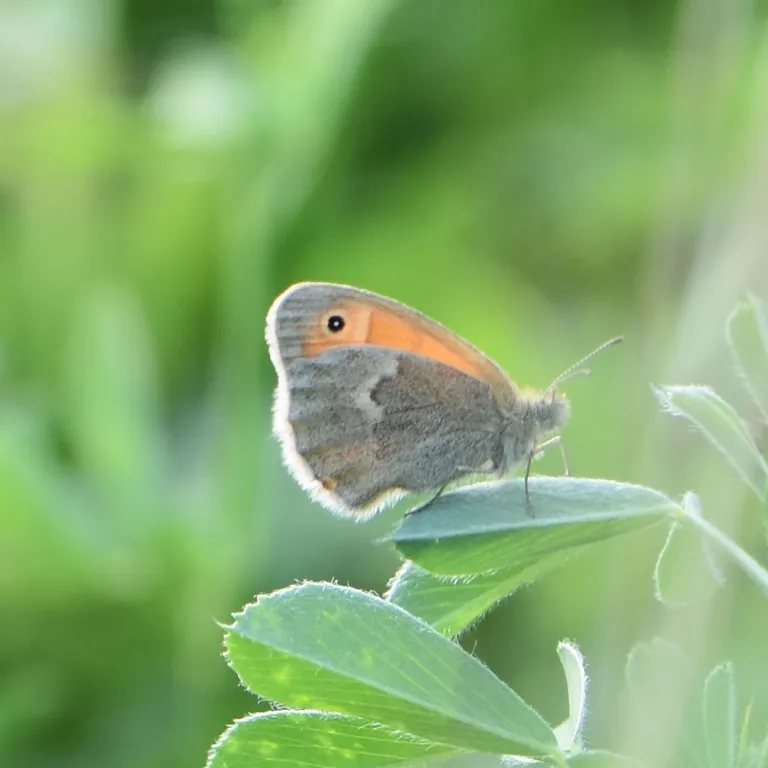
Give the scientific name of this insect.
Coenonympha pamphilus
